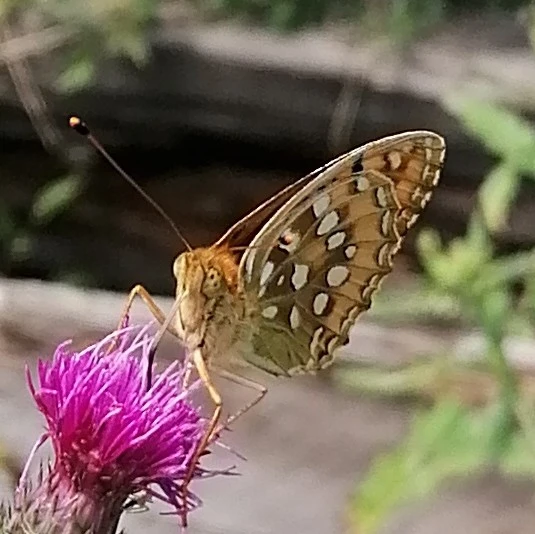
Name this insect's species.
Speyeria aglaja
